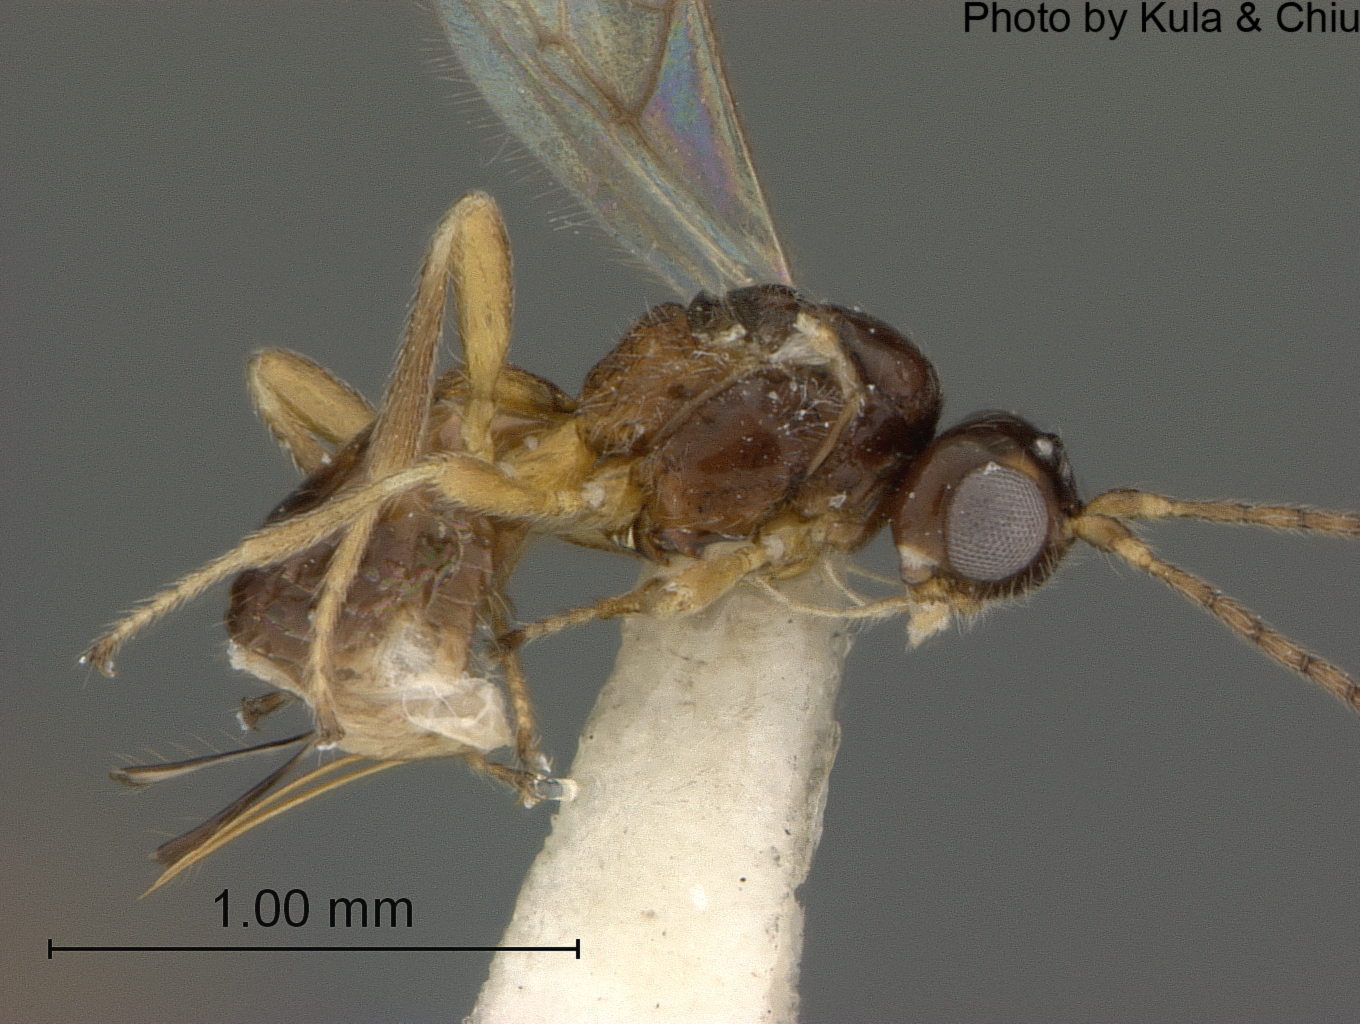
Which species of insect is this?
Symphanes myxa
